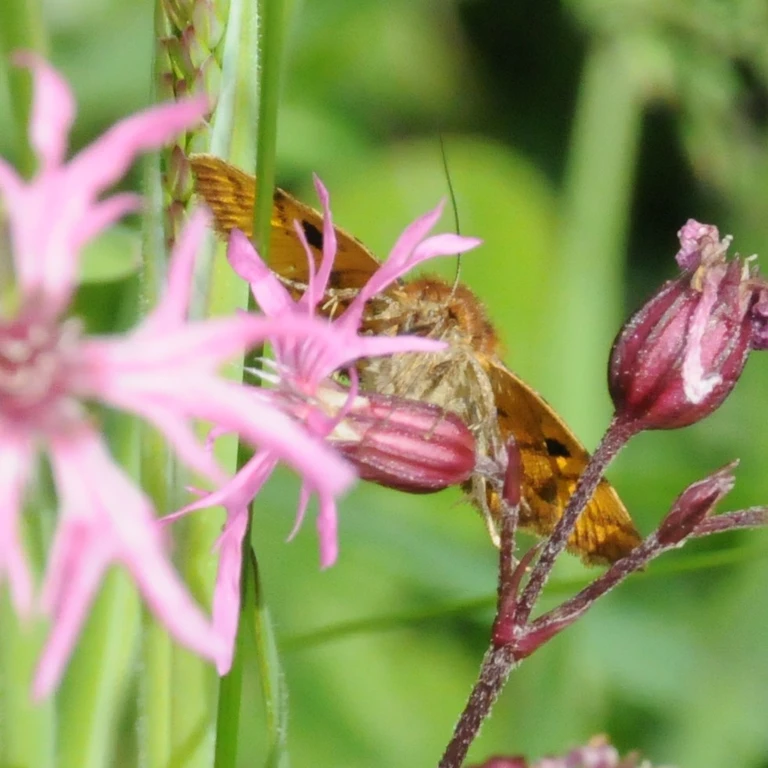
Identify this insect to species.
Euclidia glyphica
